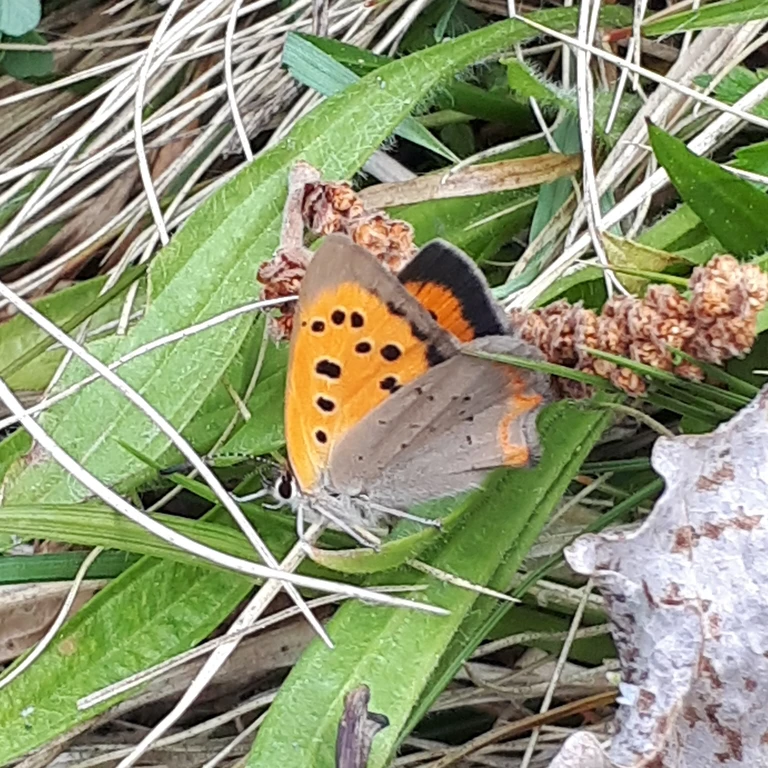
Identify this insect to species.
Lycaena phlaeas
